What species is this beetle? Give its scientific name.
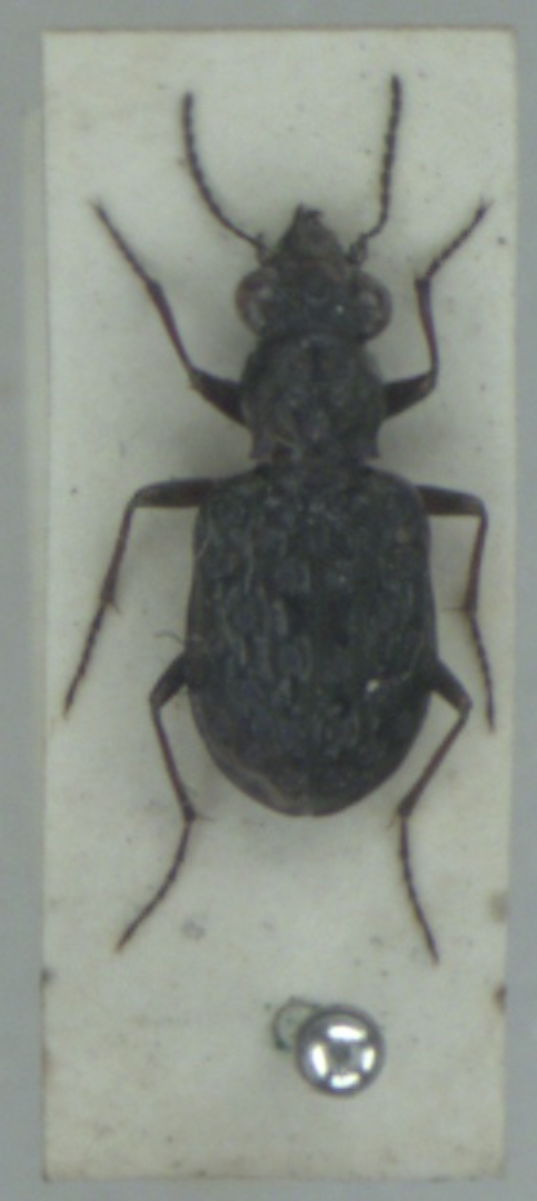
Elaphrus cupreus
